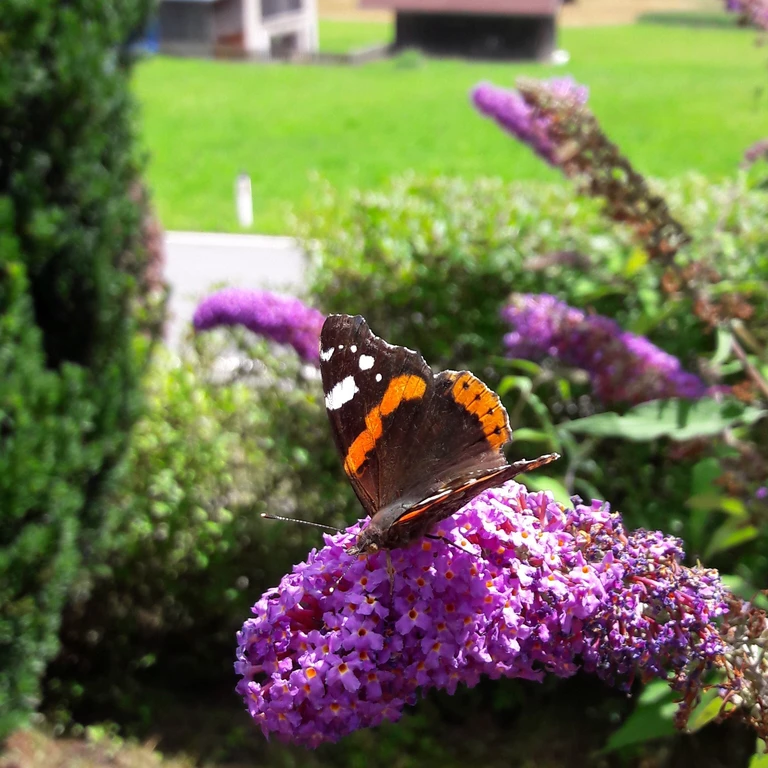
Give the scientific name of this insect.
Vanessa atalanta
